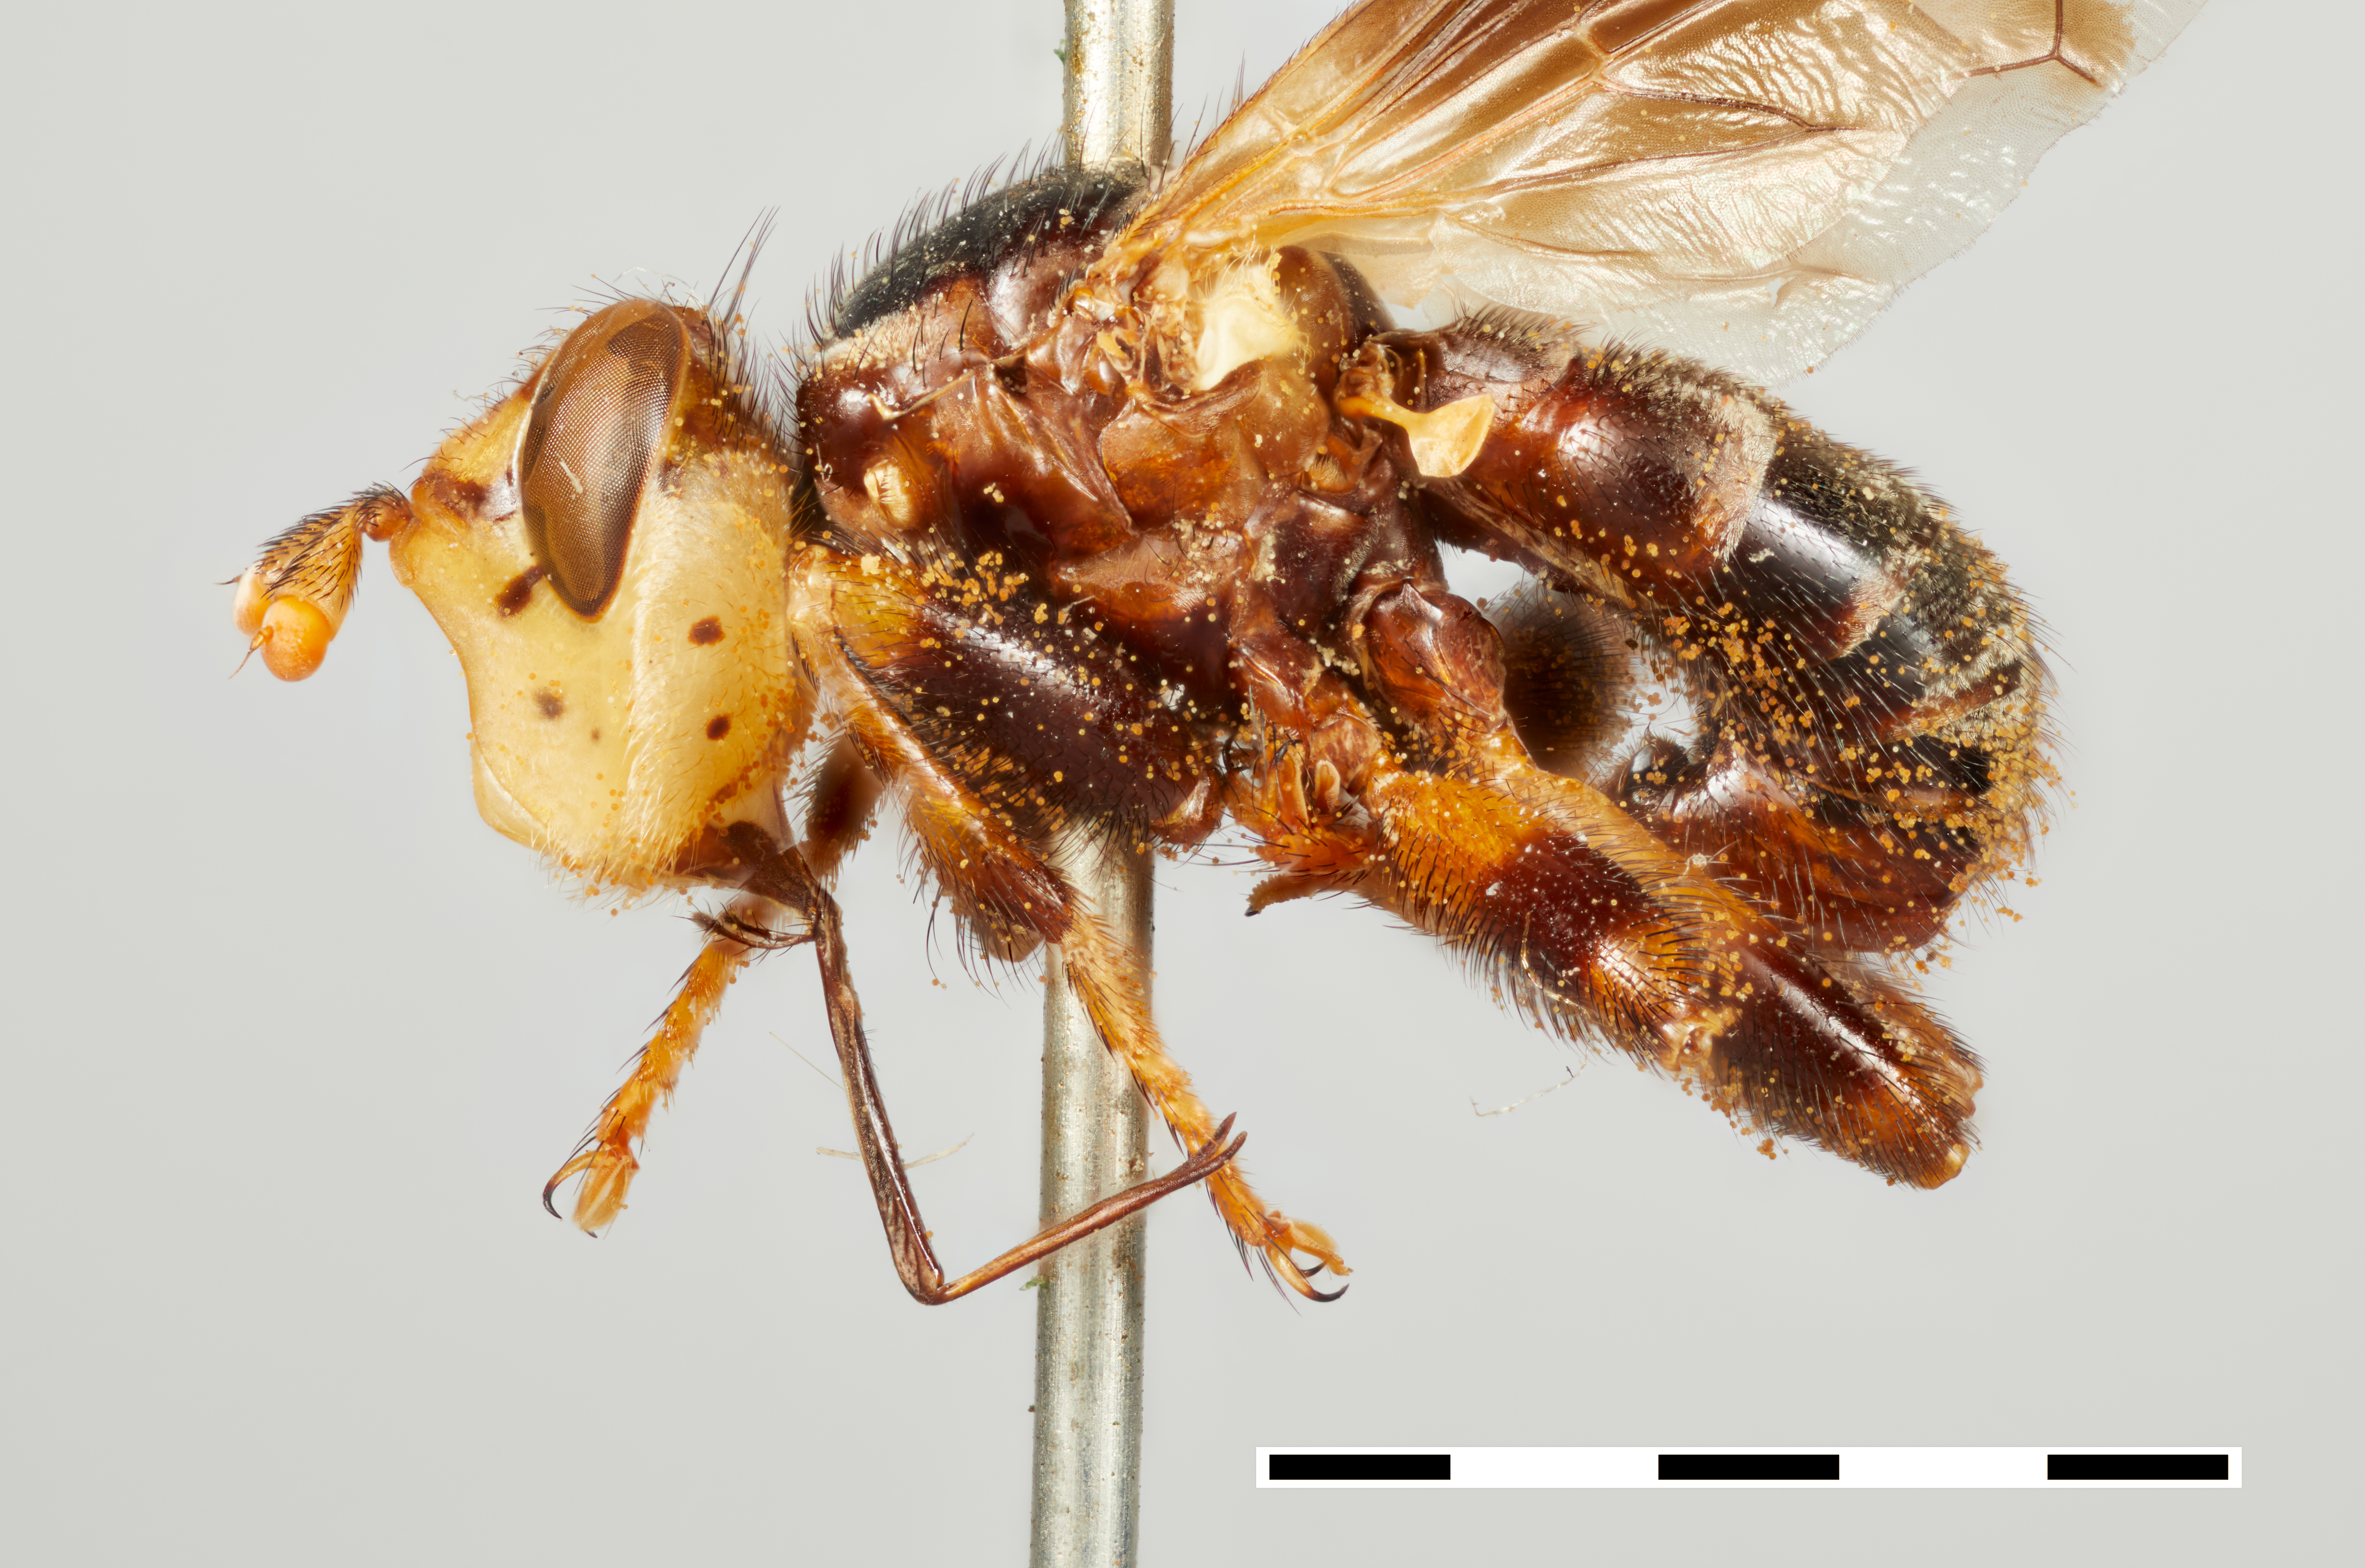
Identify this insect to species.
Myopa fenestrata
